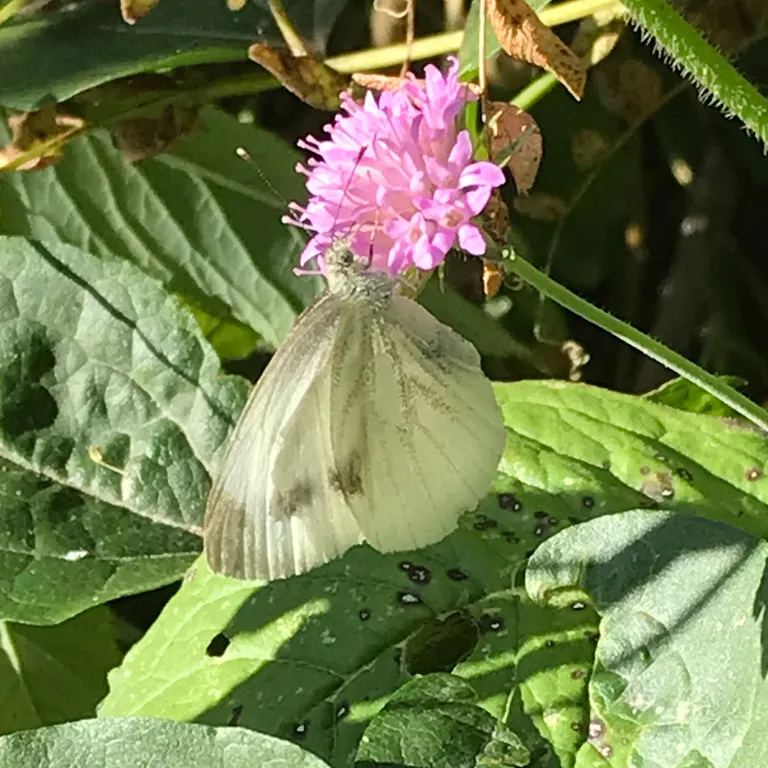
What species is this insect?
Pieris napi
